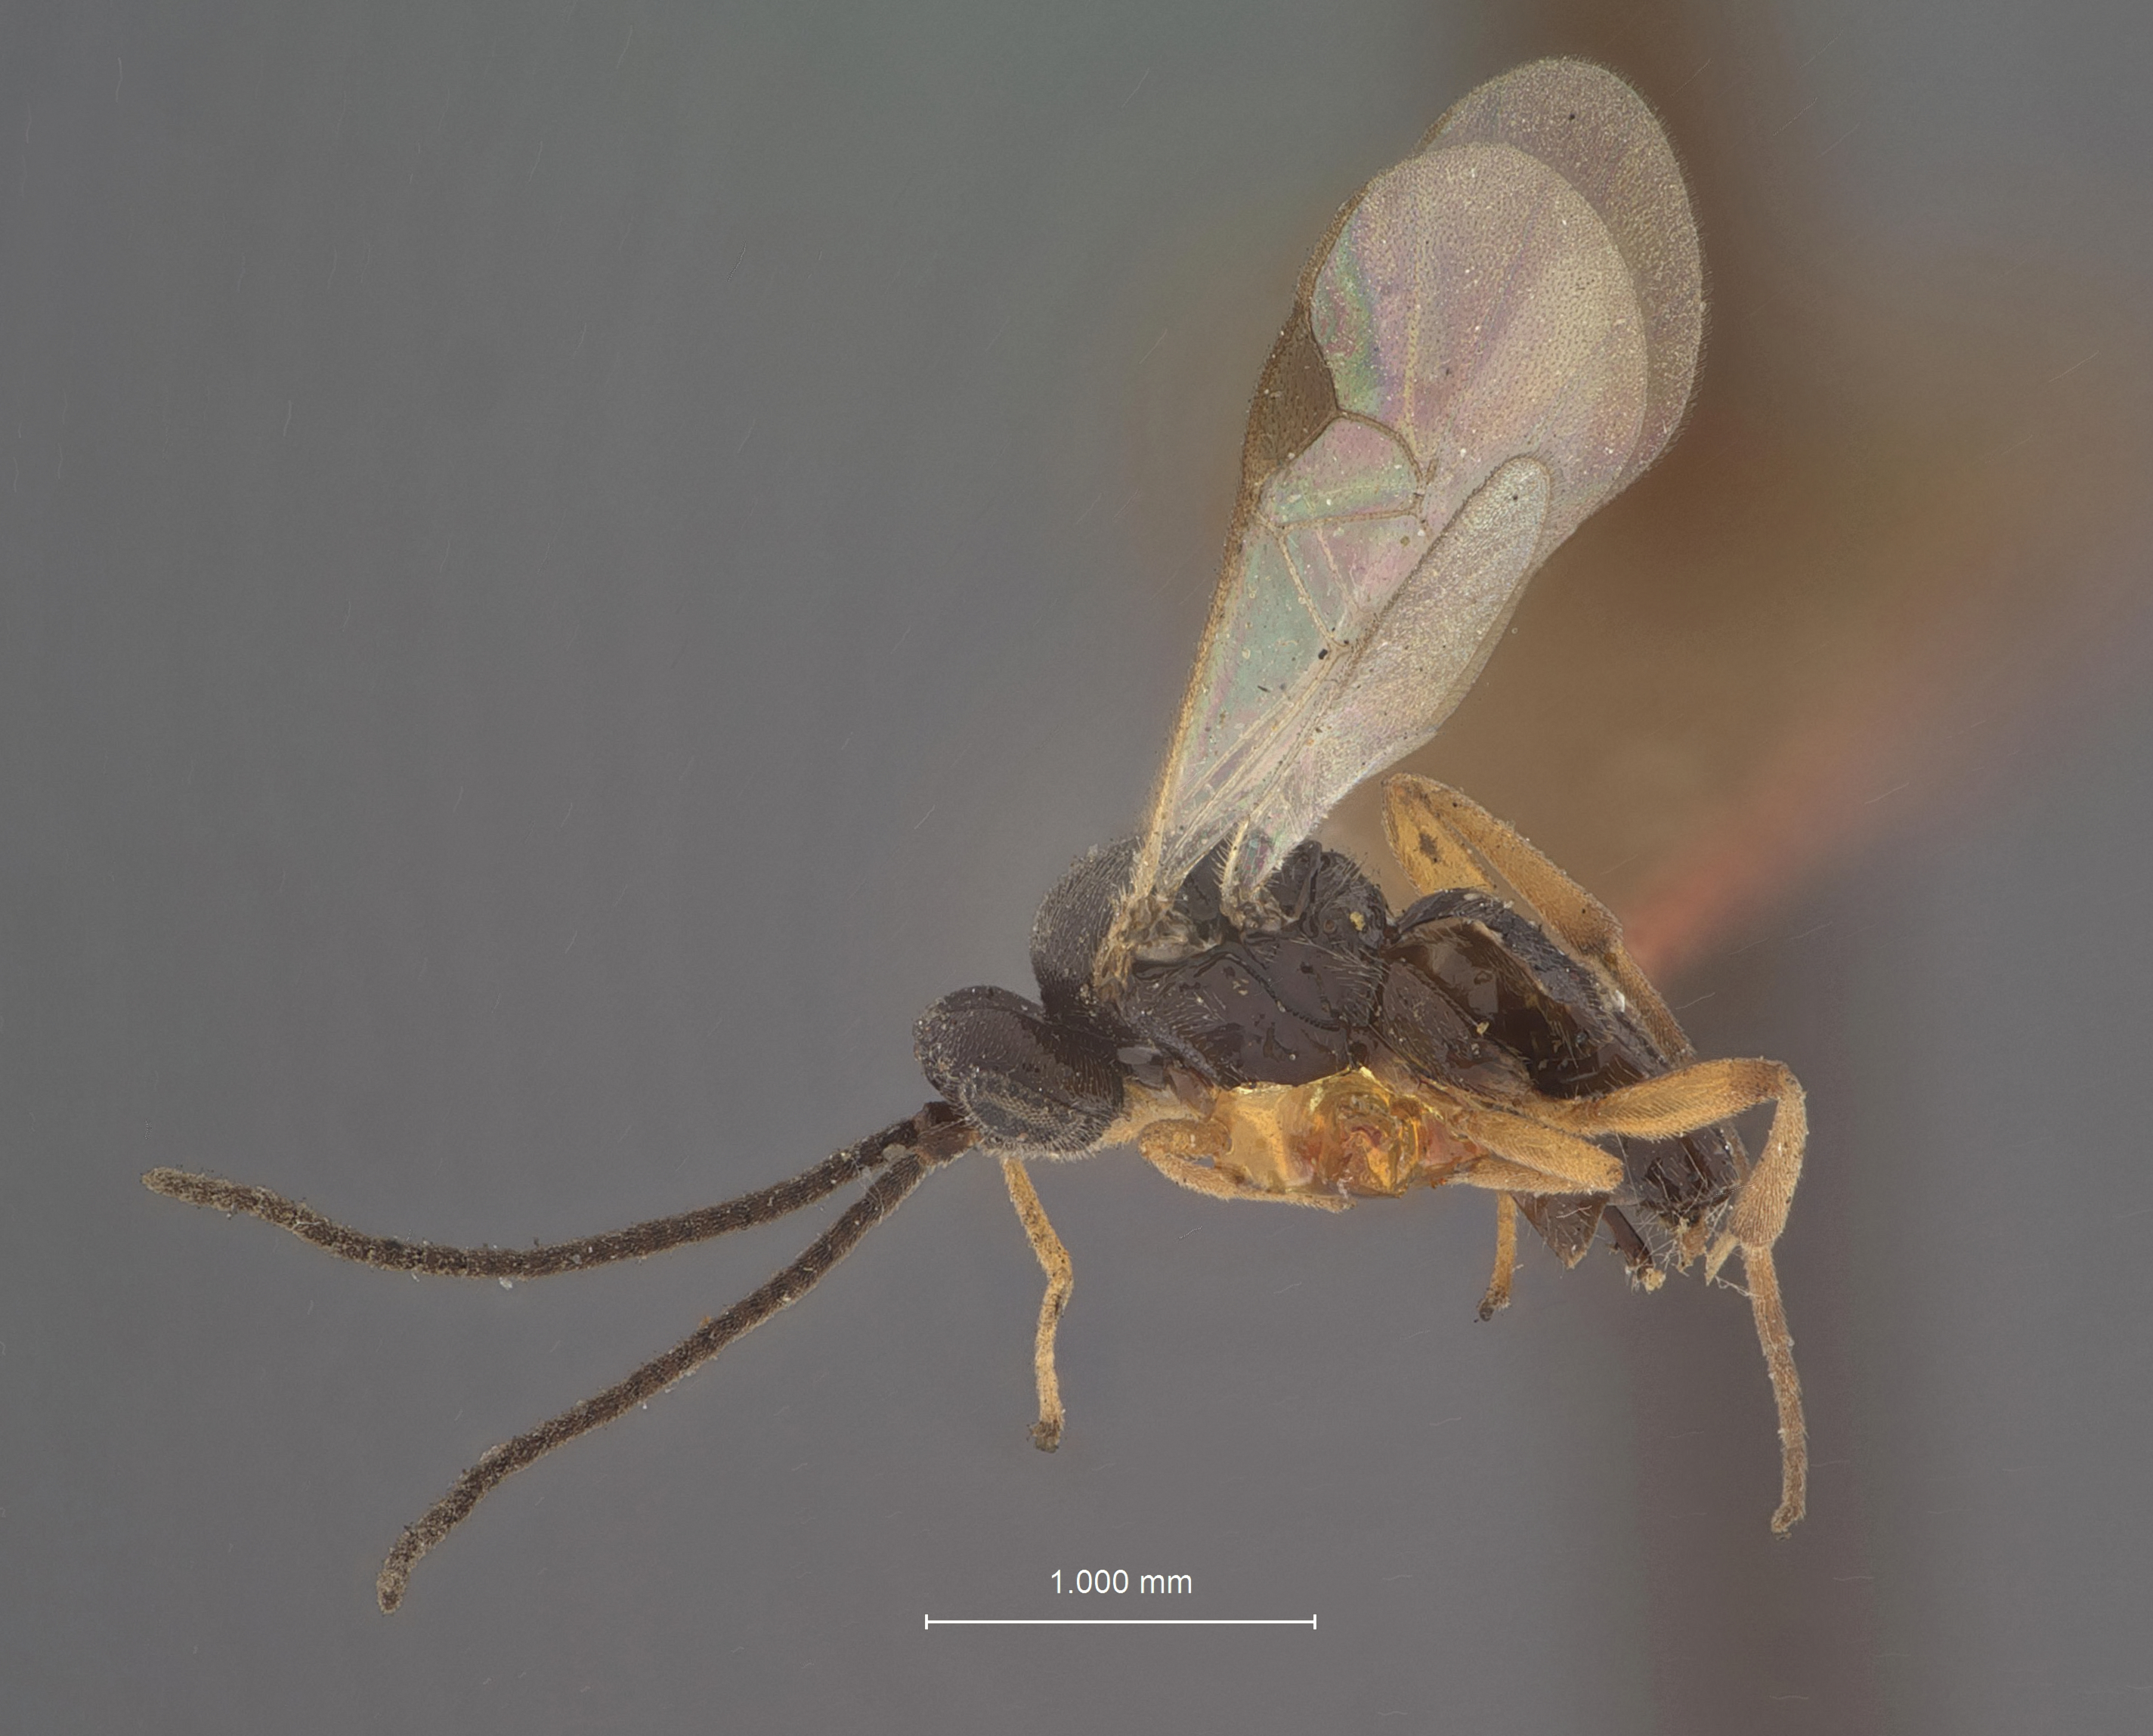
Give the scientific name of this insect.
Apanteles teleae
